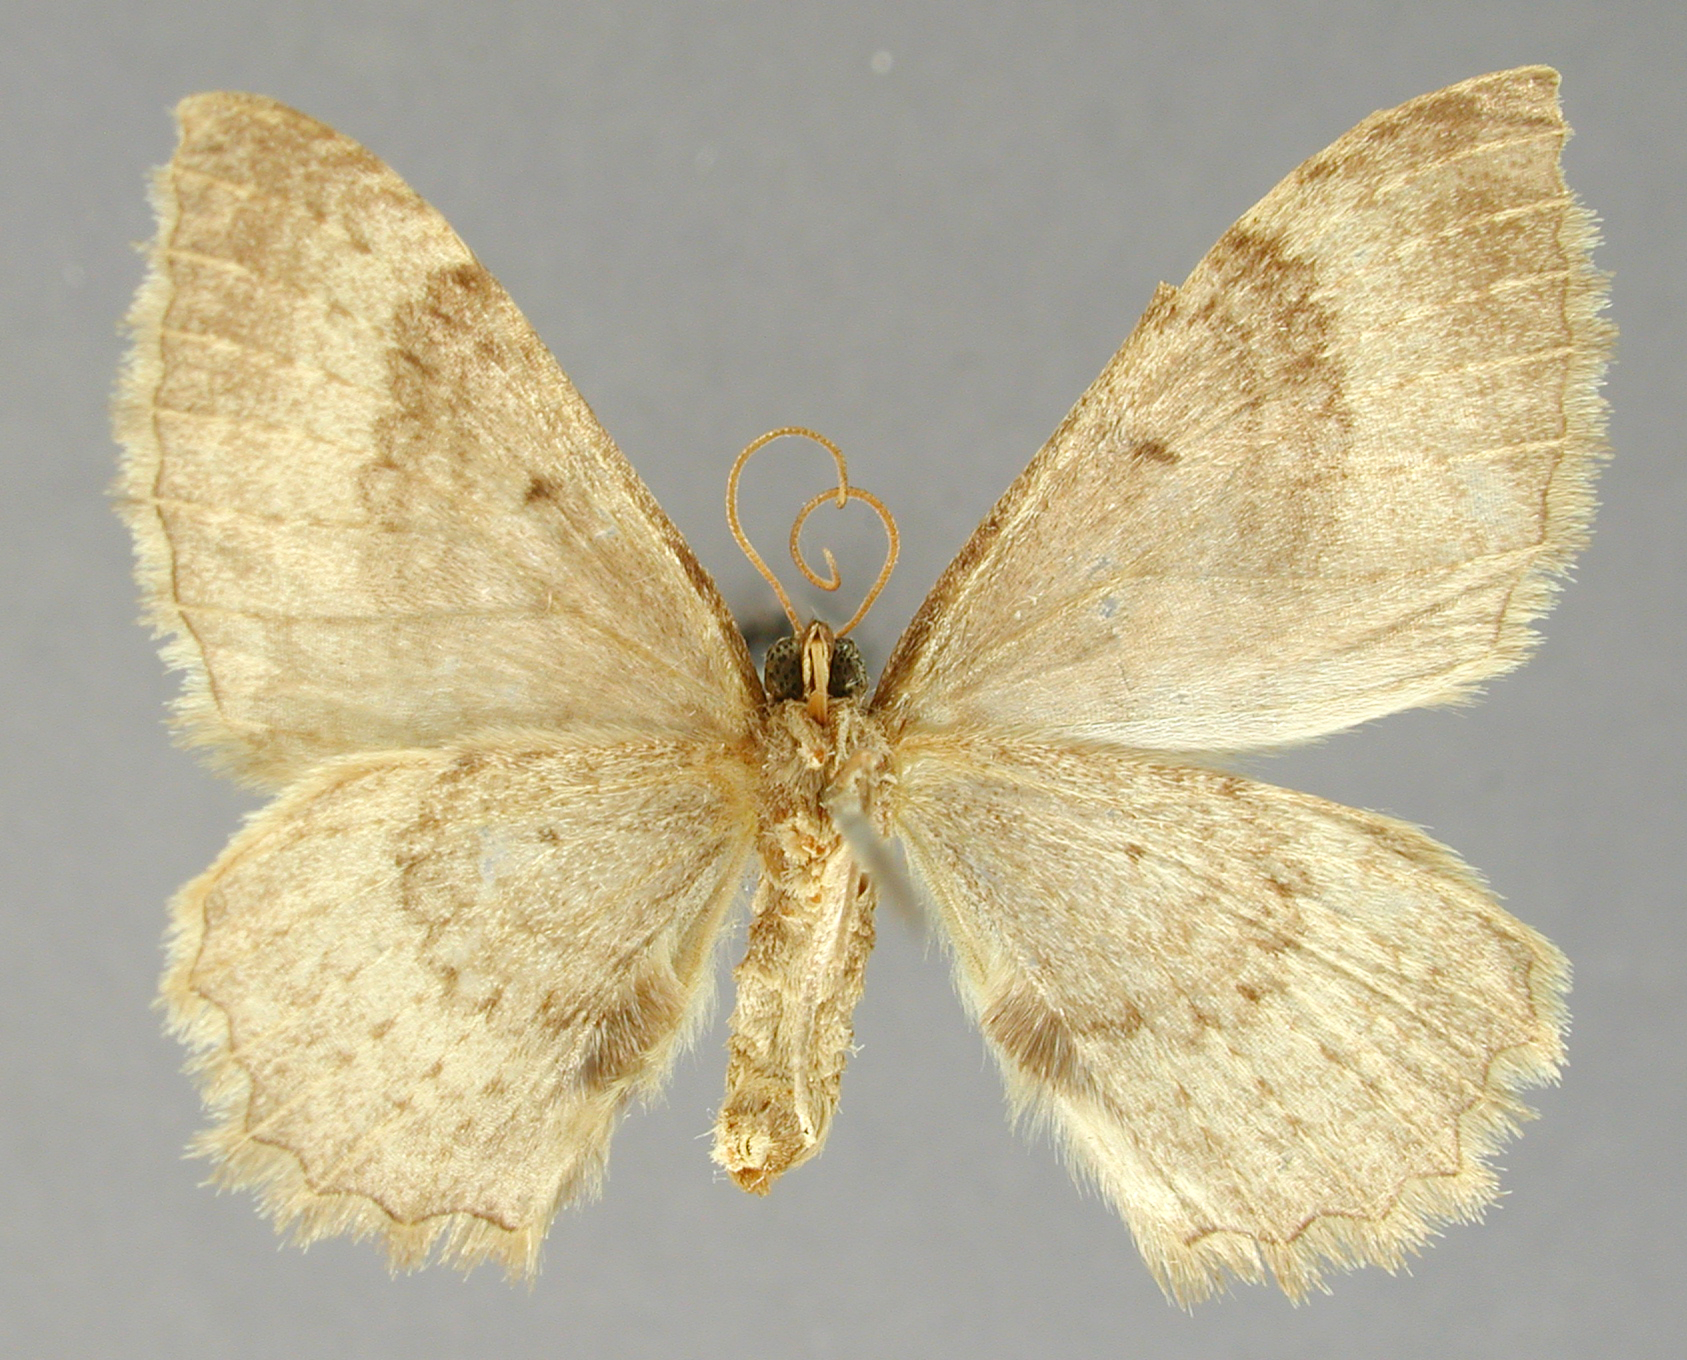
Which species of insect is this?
Scotosia inepta
